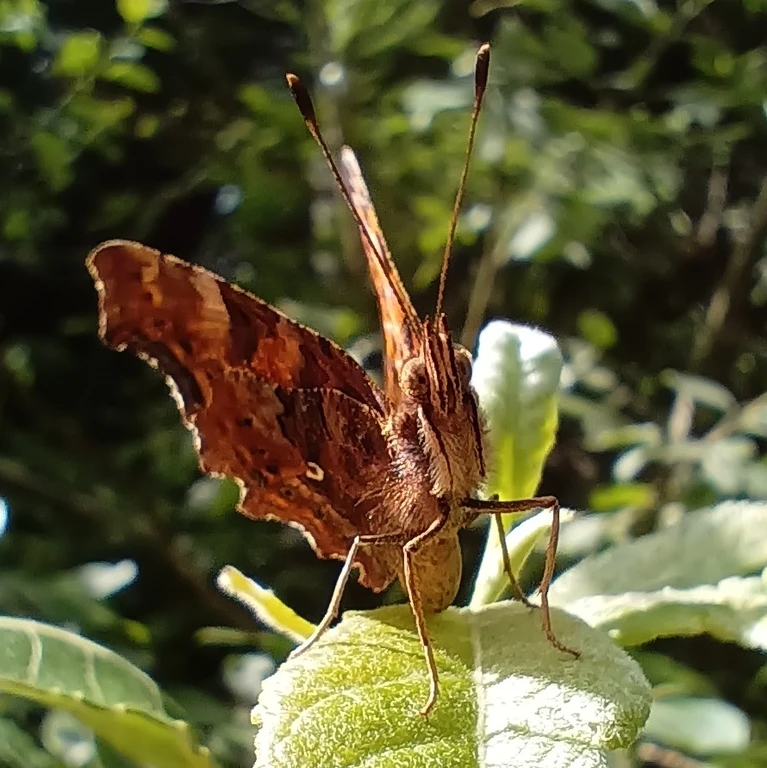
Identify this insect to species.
Polygonia c-album
